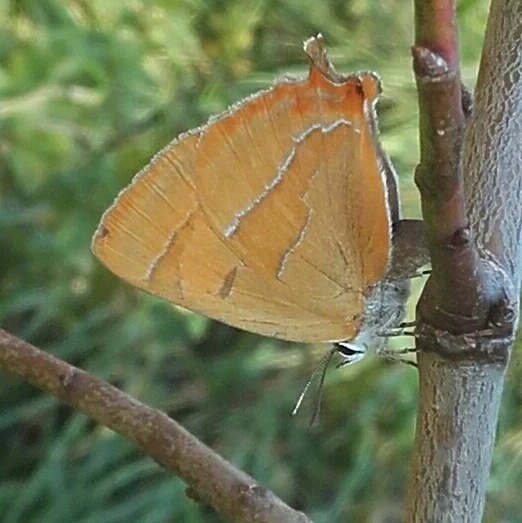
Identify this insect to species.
Thecla betulae
